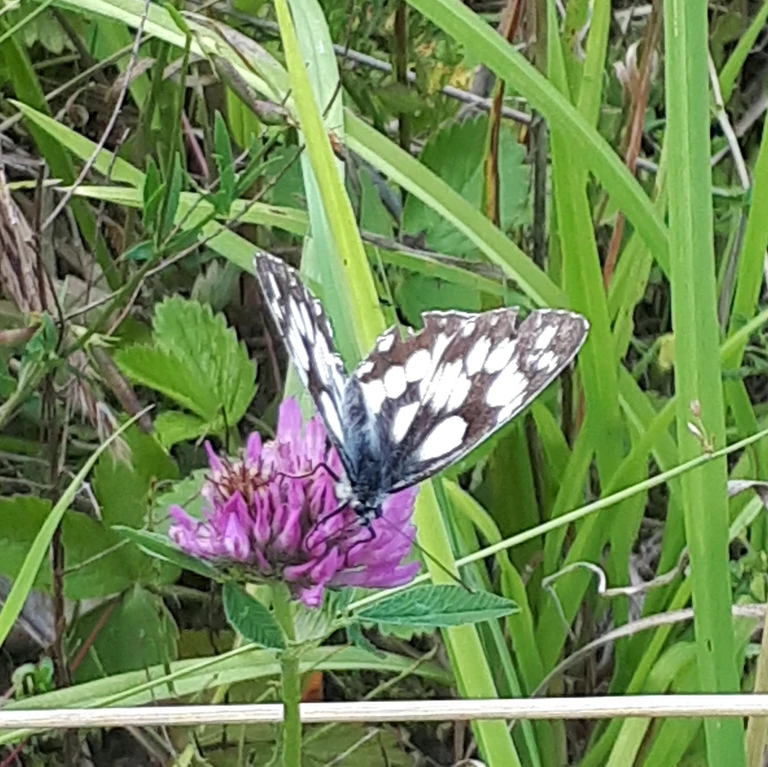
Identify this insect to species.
Melanargia galathea
